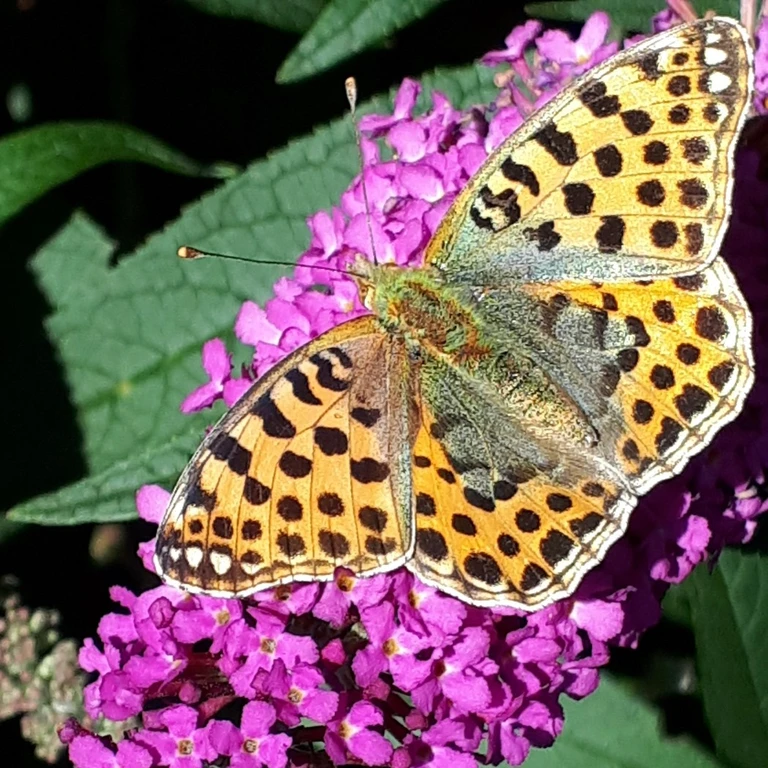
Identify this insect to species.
Issoria lathonia
